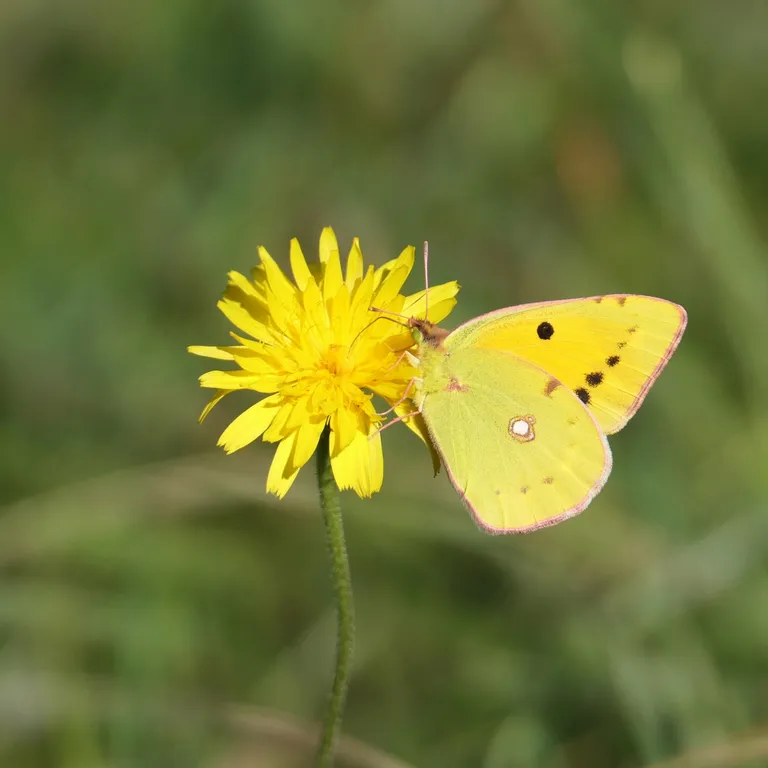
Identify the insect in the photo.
Colias croceus
